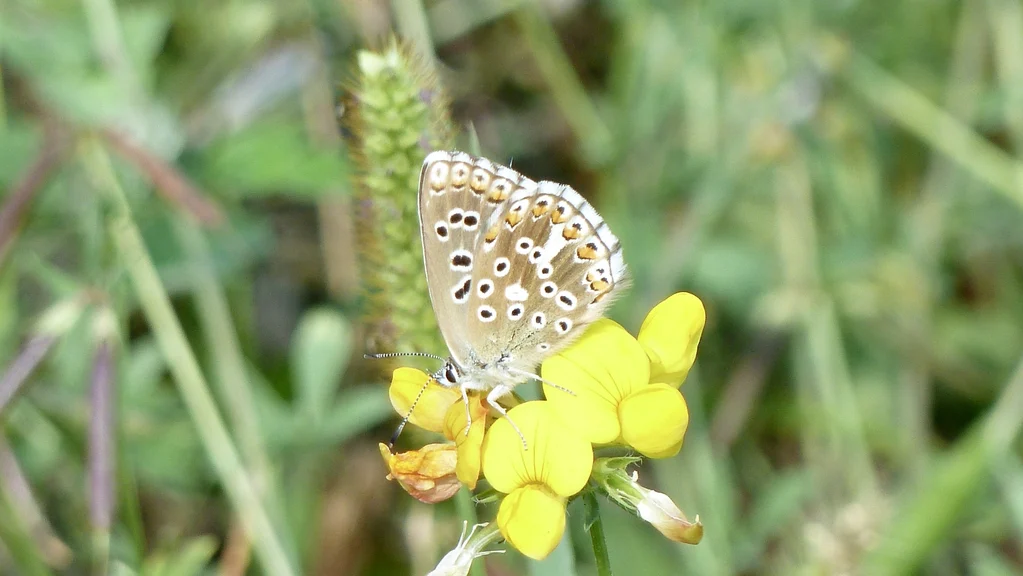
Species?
Lysandra bellargus
